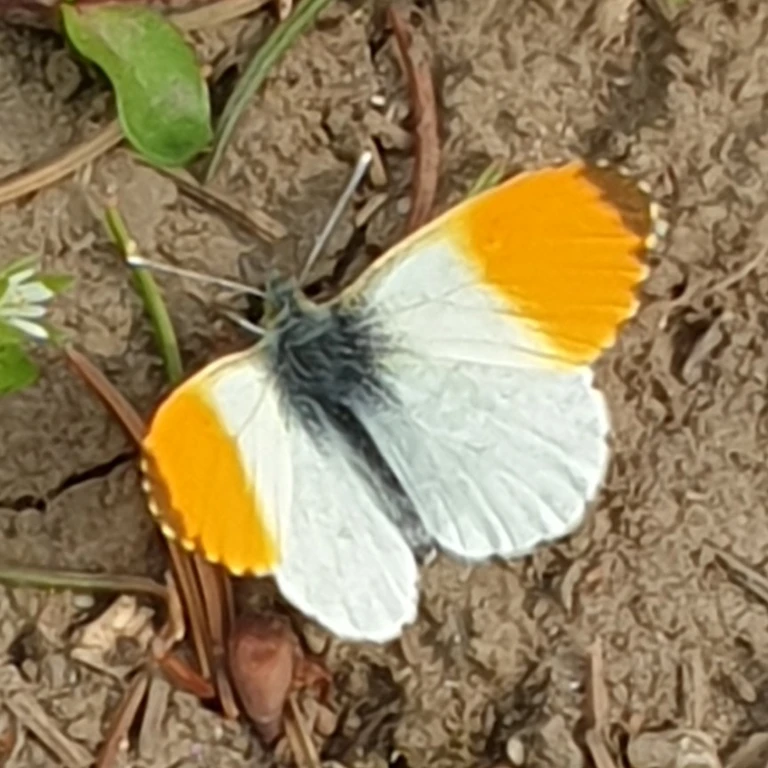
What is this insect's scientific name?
Anthocharis cardamines
